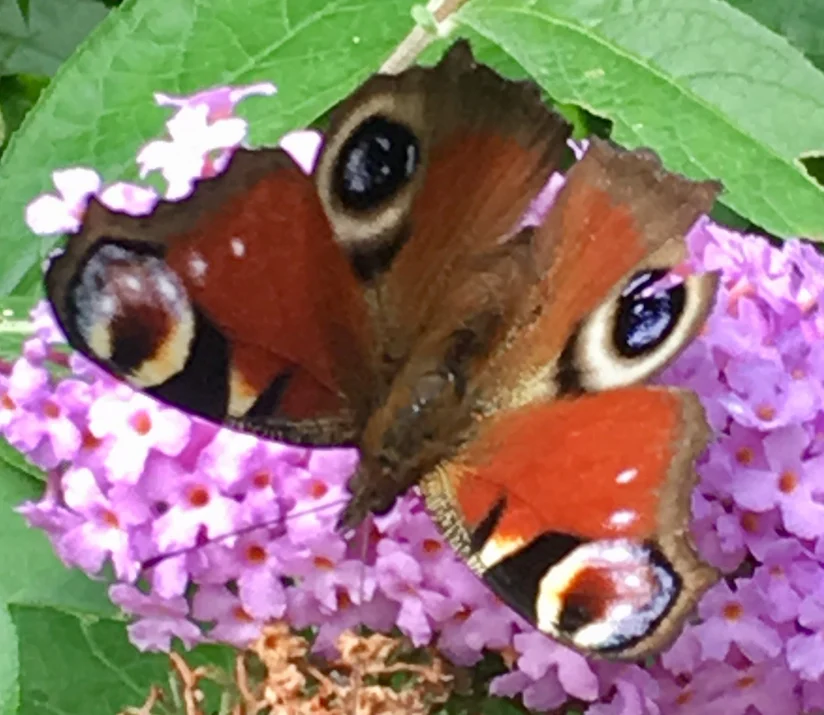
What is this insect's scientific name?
Aglais io
